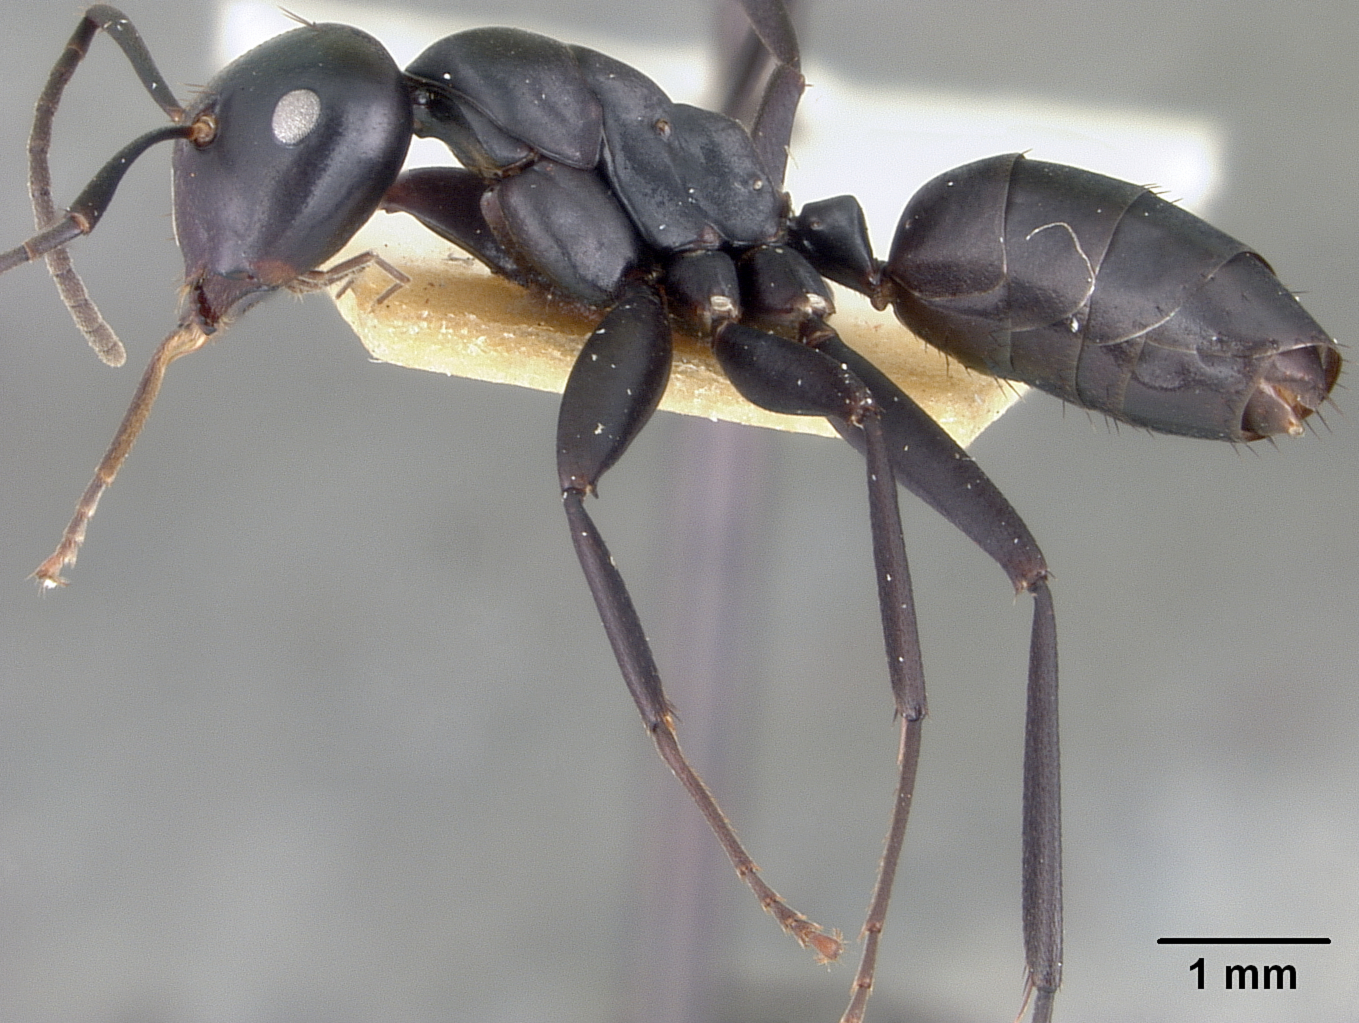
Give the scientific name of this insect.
Camponotus vitiensis
